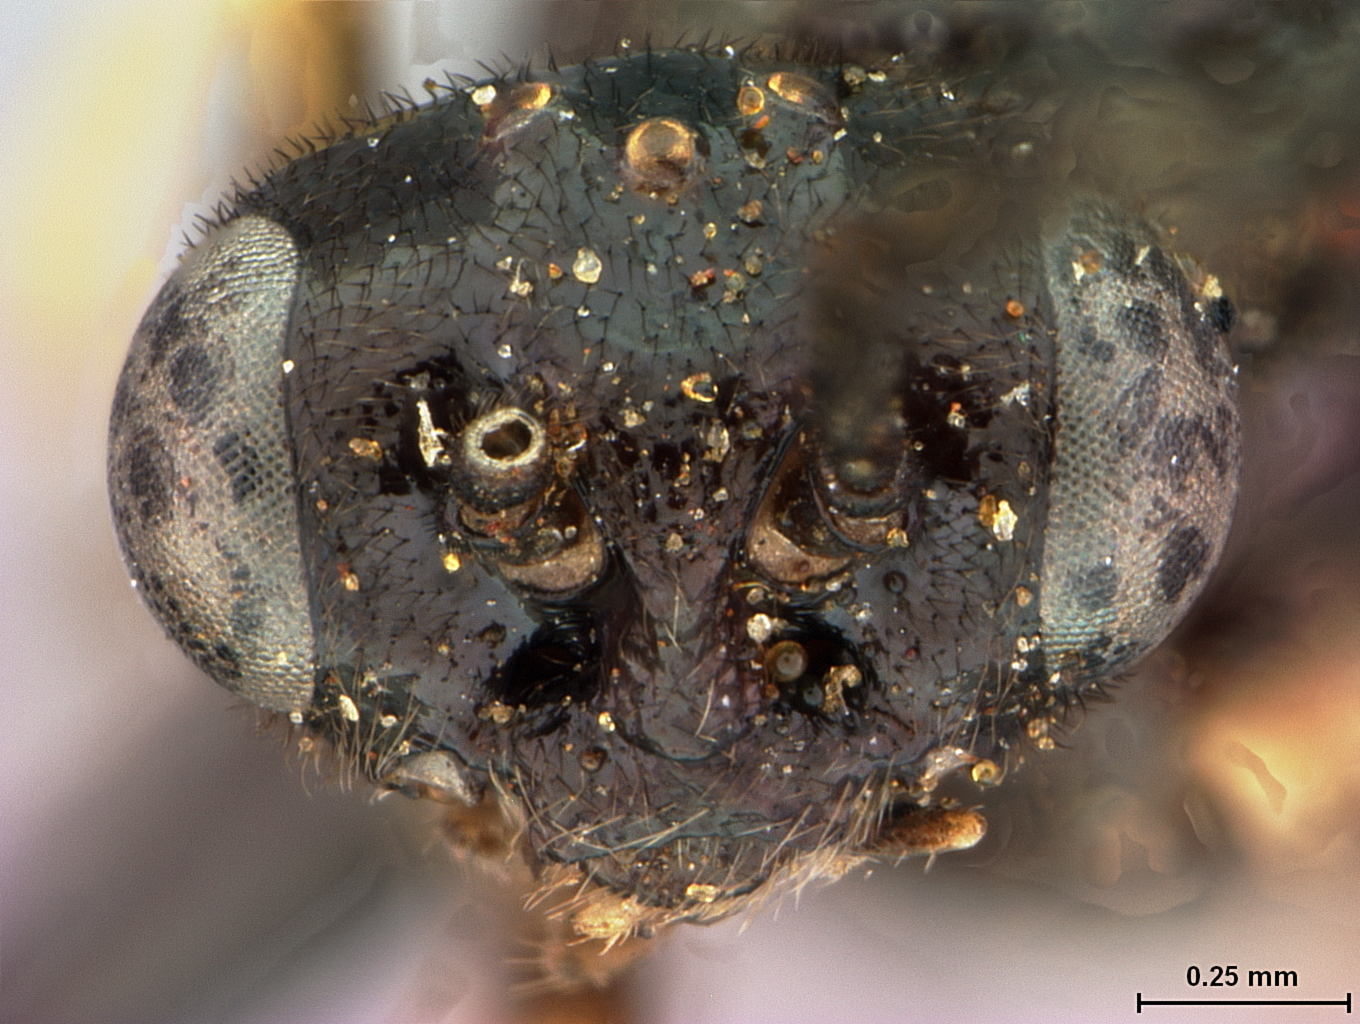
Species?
Priophorus rubivorus
